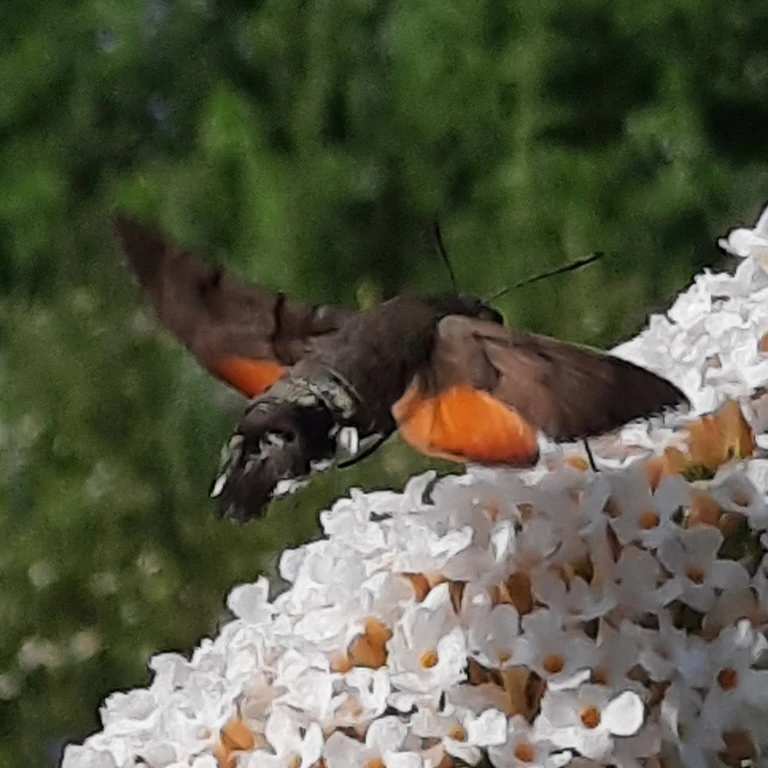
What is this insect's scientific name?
Macroglossum stellatarum
